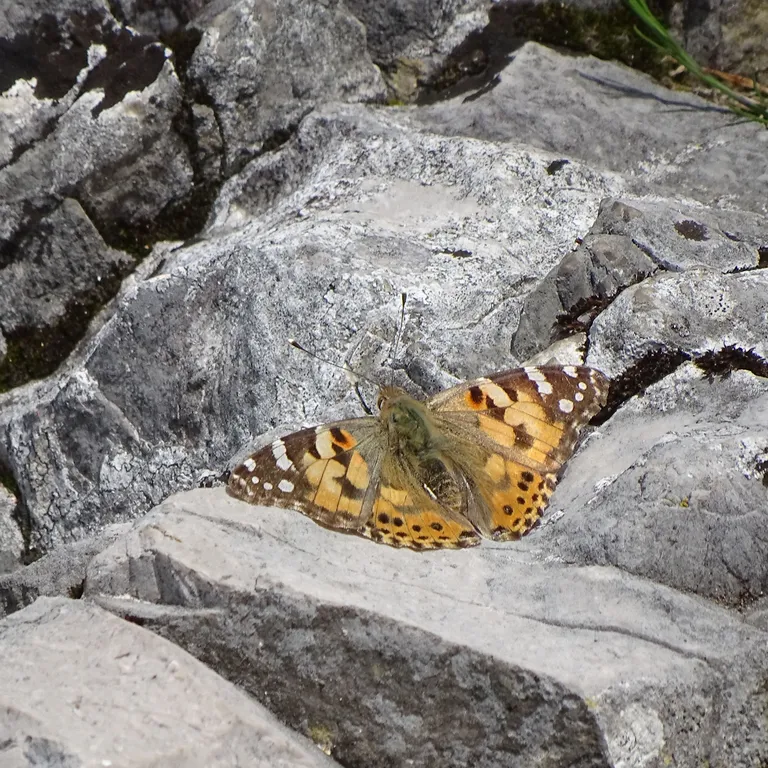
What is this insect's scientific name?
Vanessa cardui
